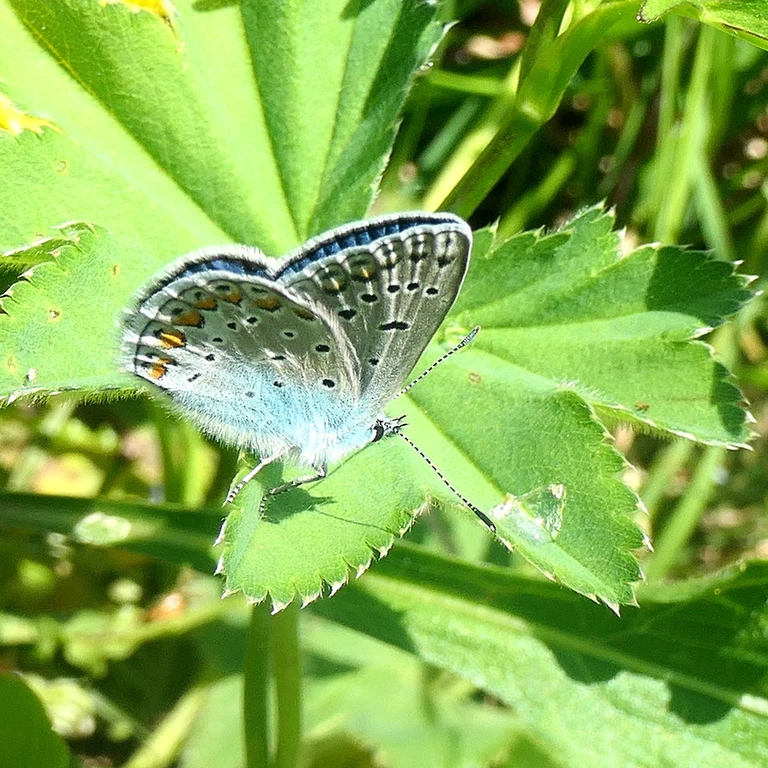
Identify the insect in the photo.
Polyommatus icarus
